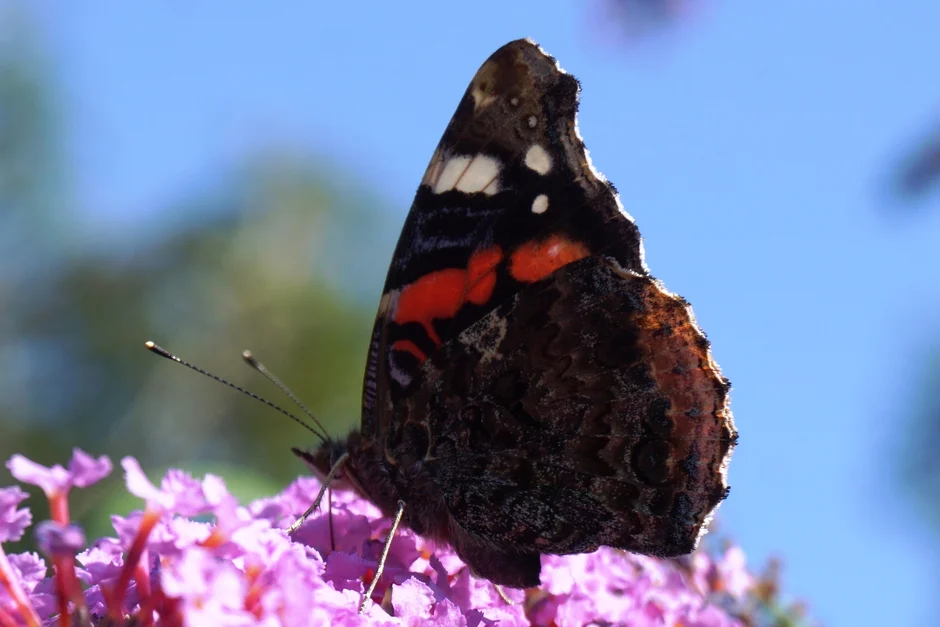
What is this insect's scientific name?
Vanessa atalanta
